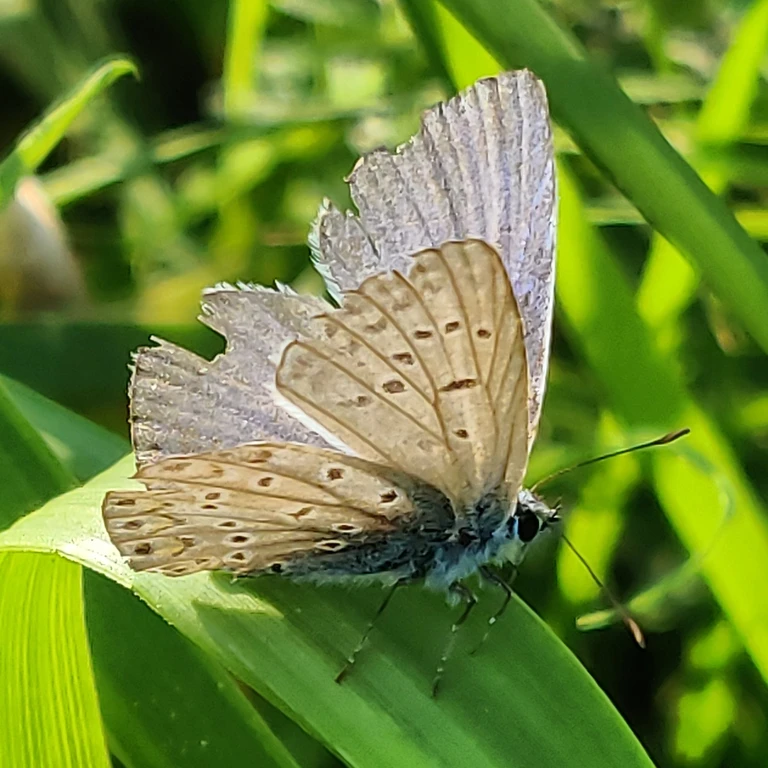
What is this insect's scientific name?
Polyommatus icarus
